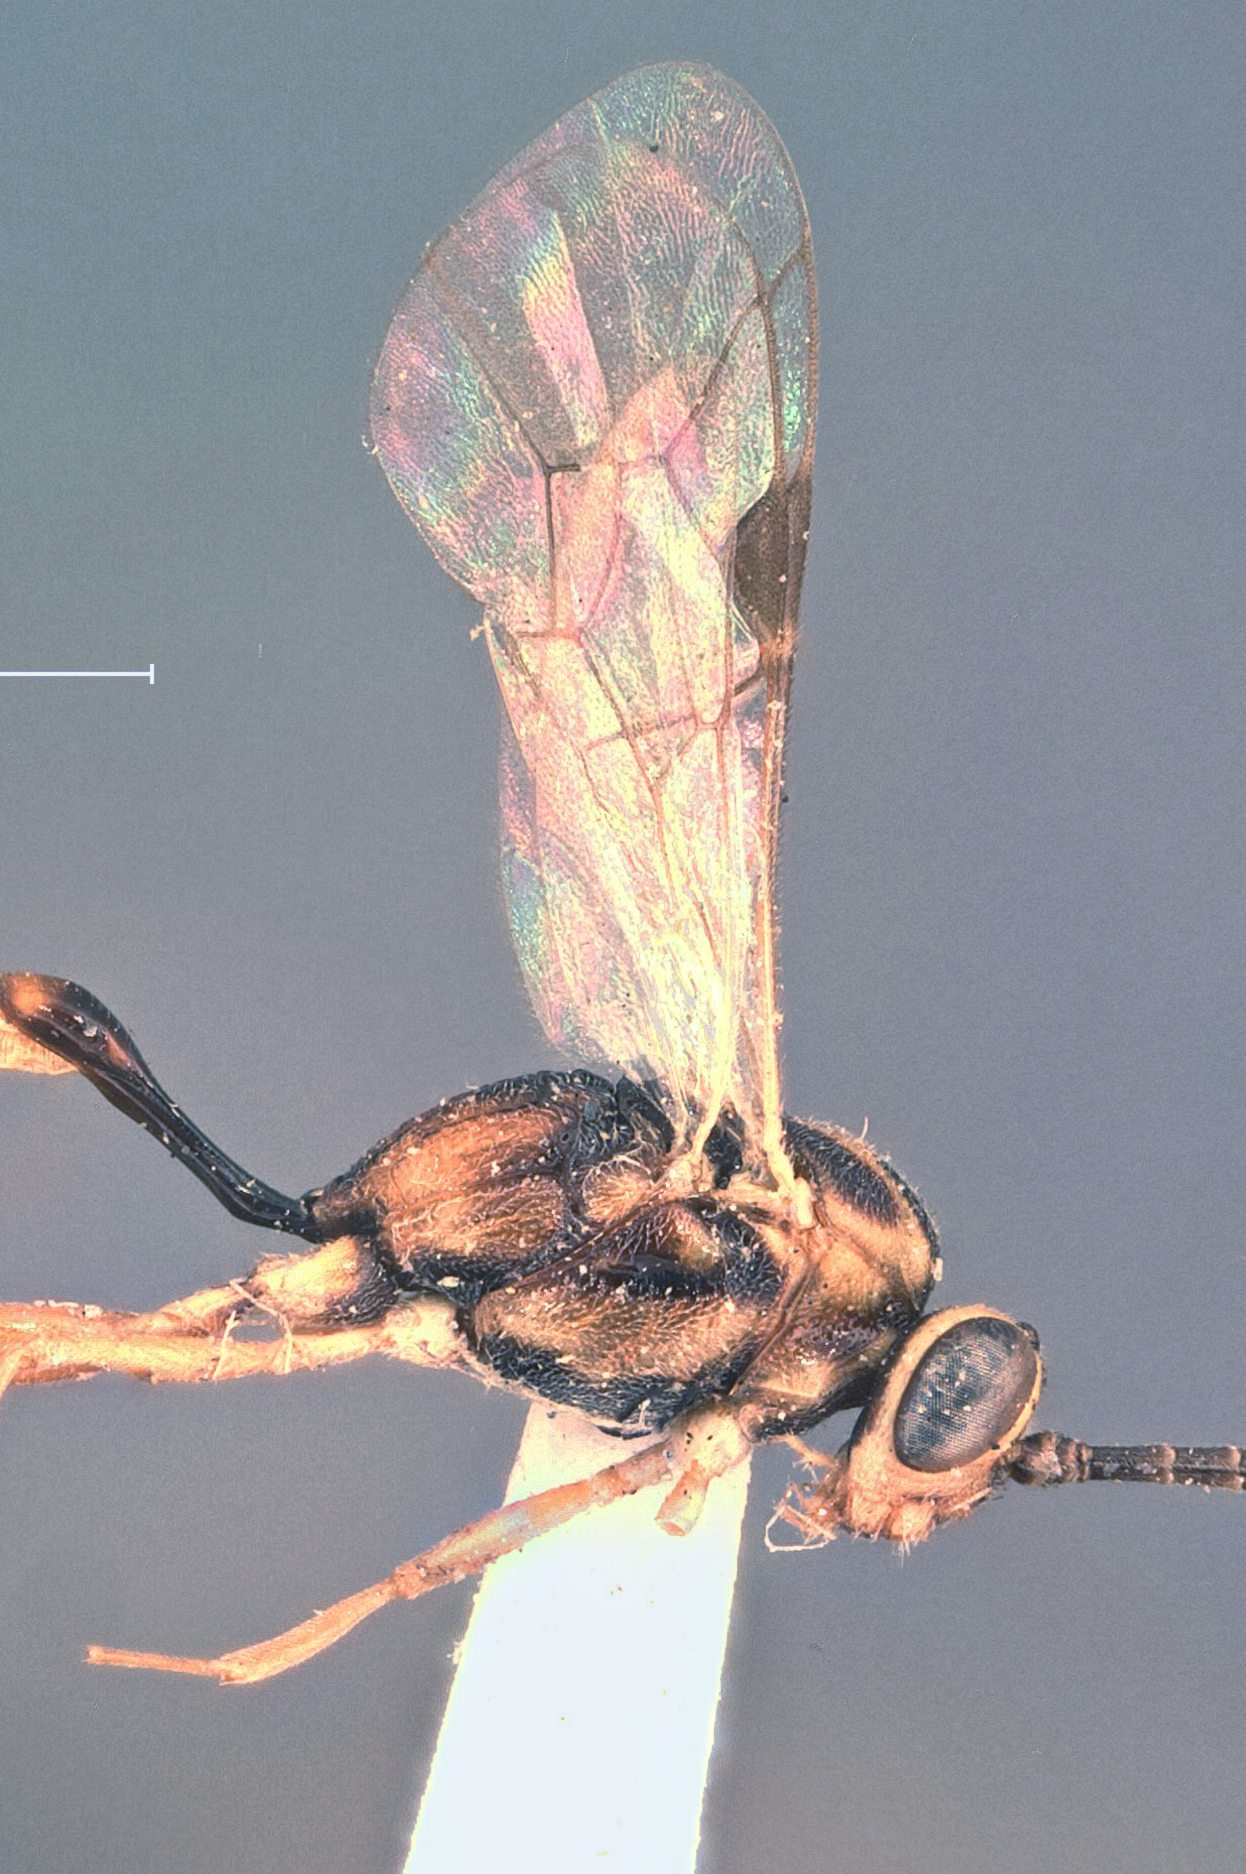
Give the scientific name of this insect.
Temelucha plutellae
